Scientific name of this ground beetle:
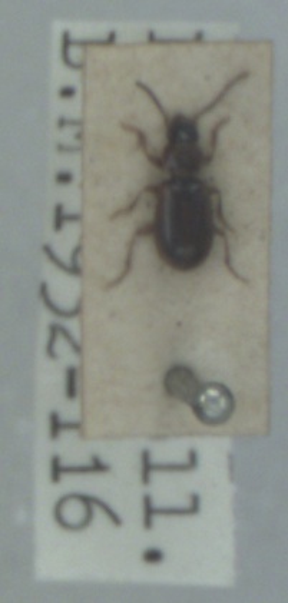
Acupalpus dubius
